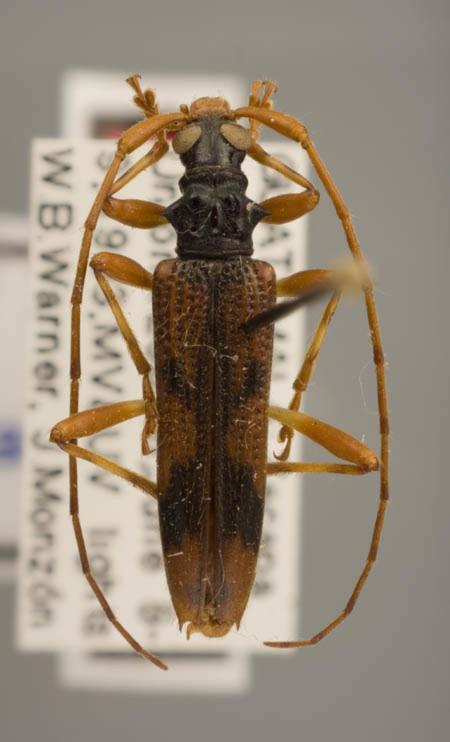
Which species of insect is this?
Novantinoe thomasi
